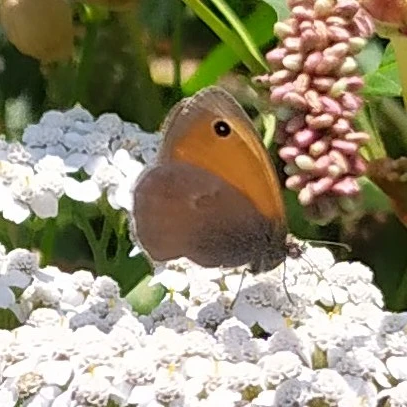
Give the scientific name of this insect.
Coenonympha pamphilus
